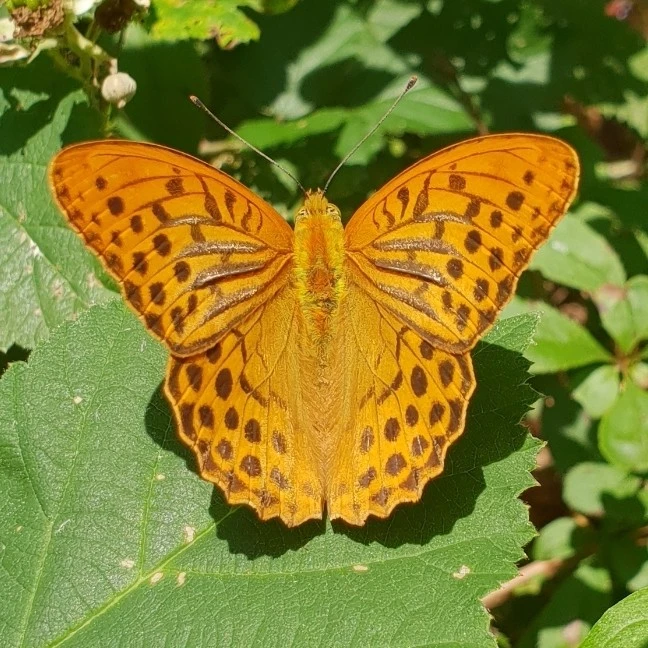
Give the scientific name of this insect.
Argynnis paphia
